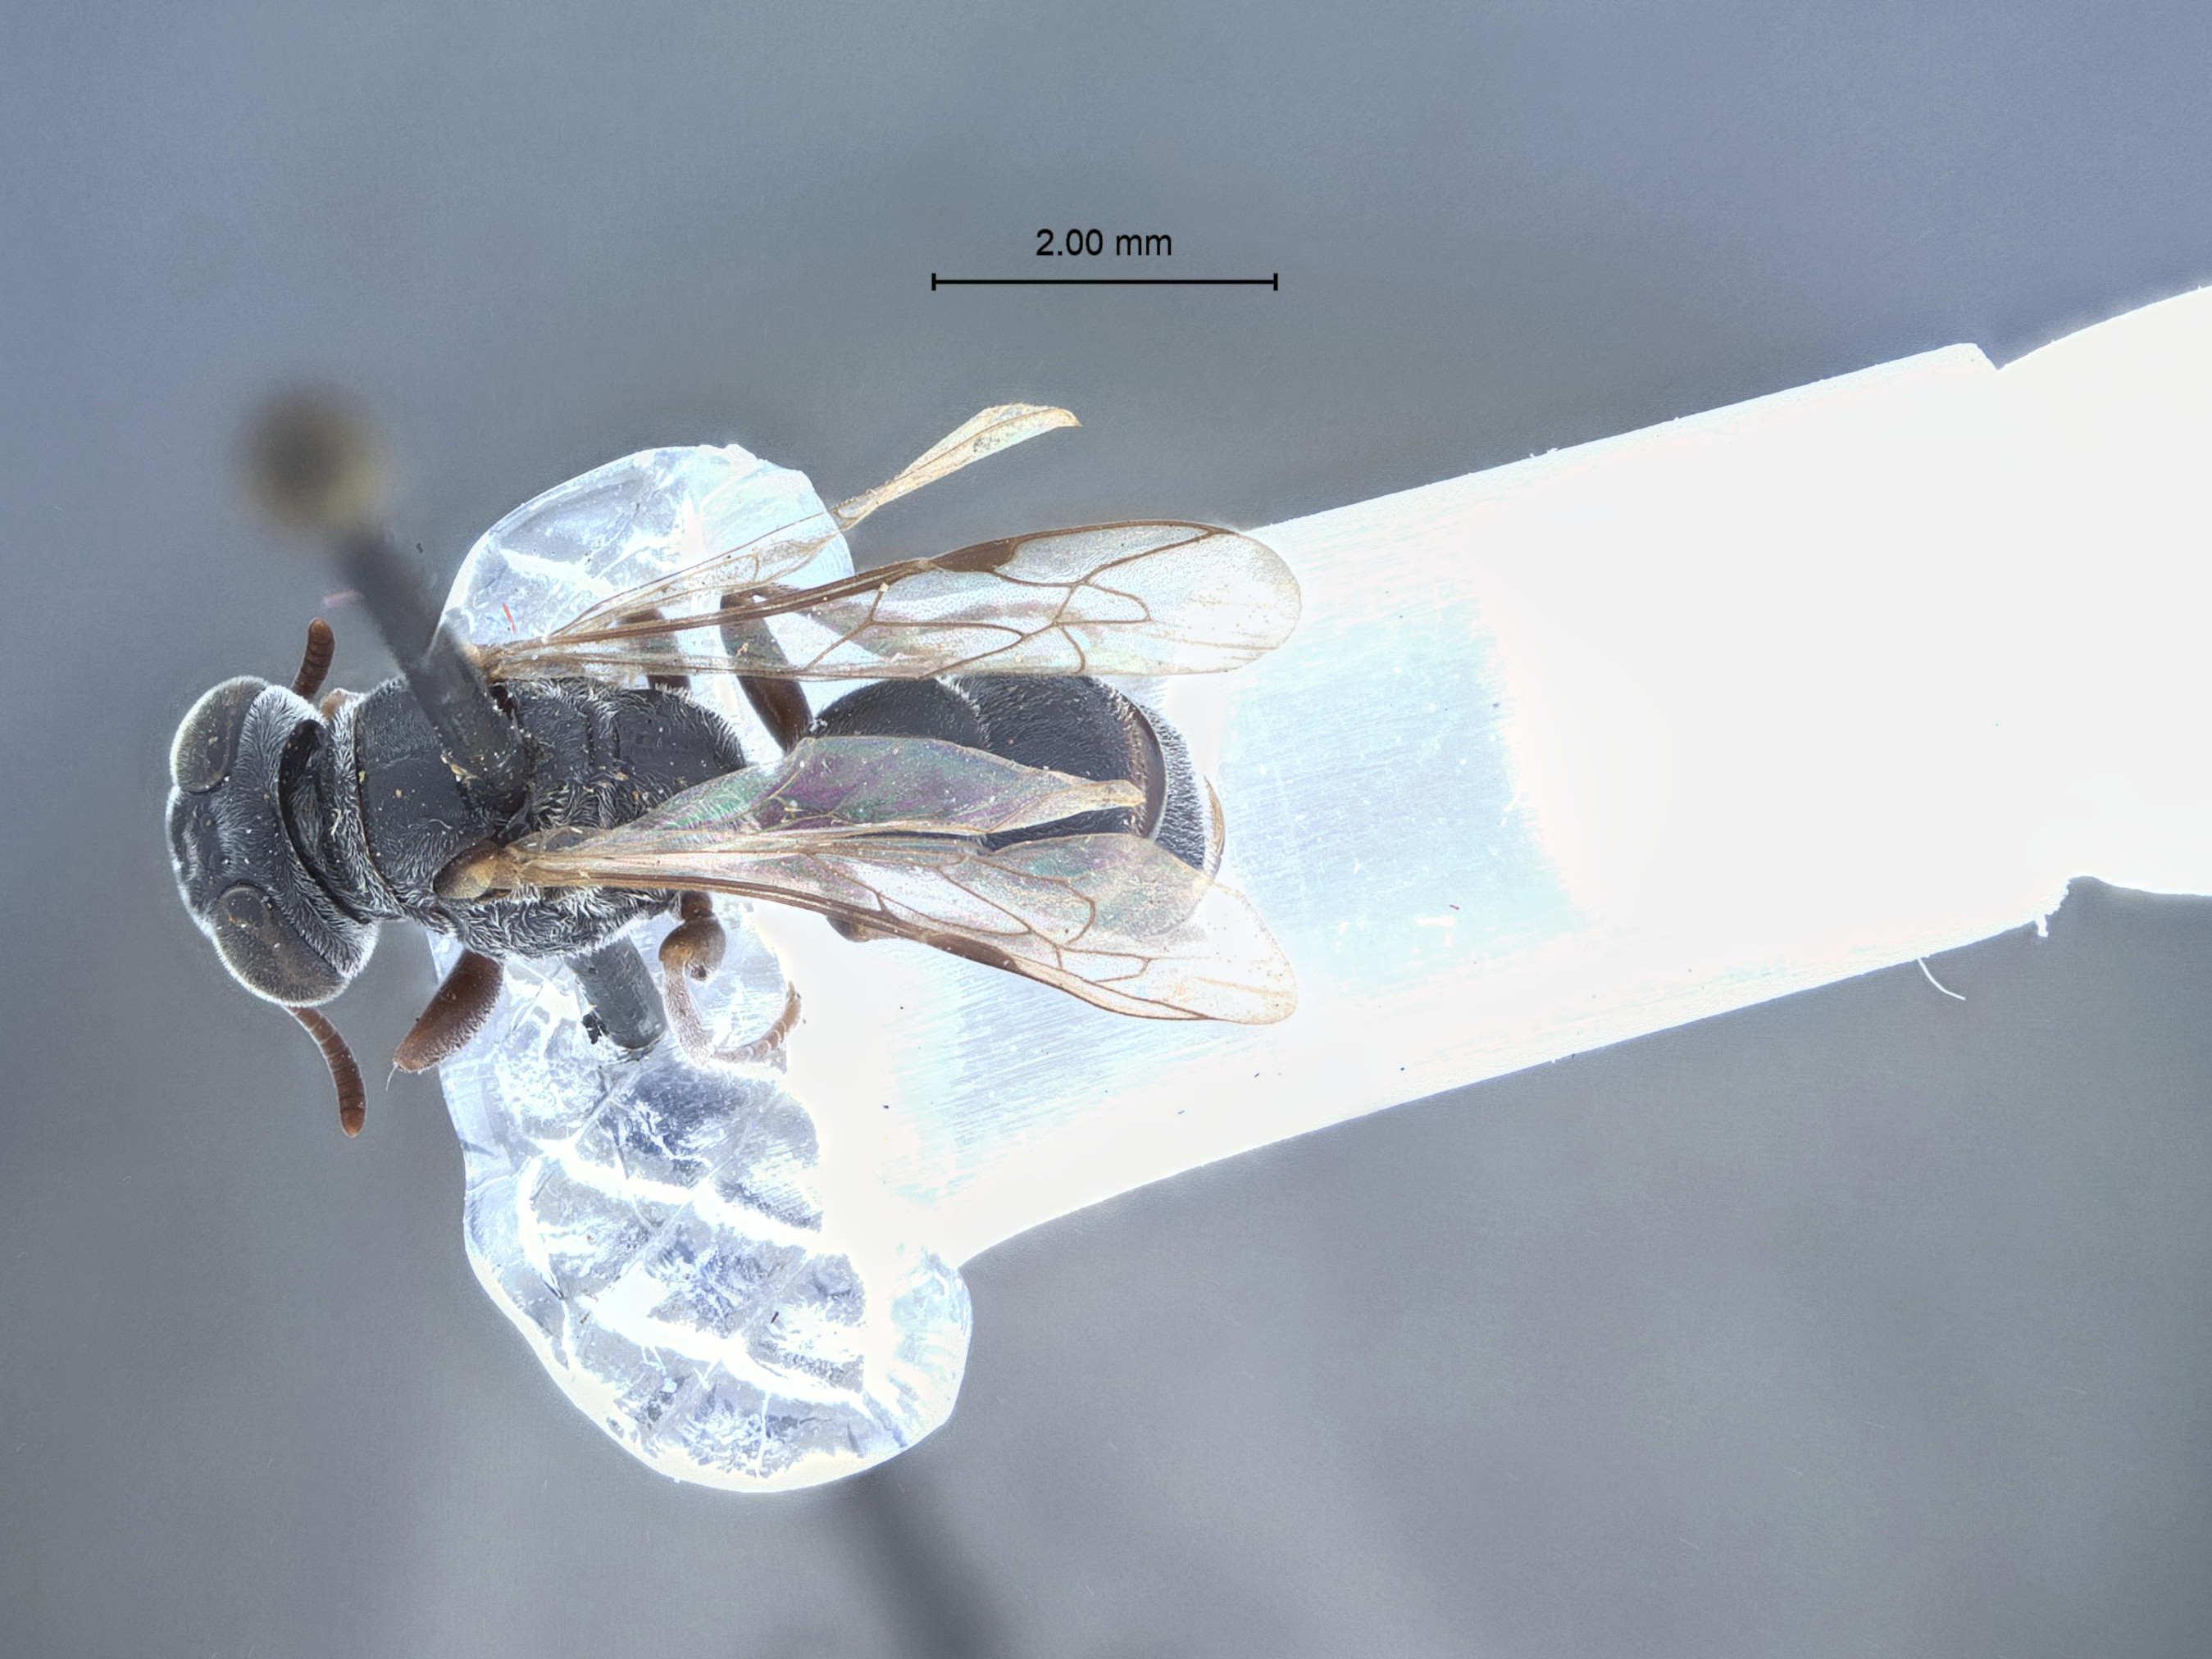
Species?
Pisonoides browni
